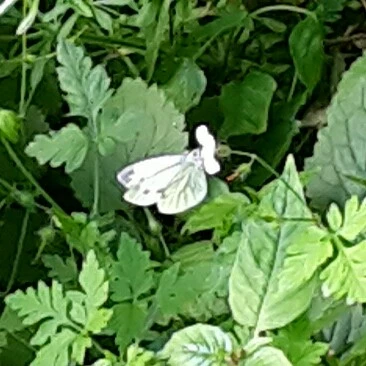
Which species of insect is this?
Pieris napi
